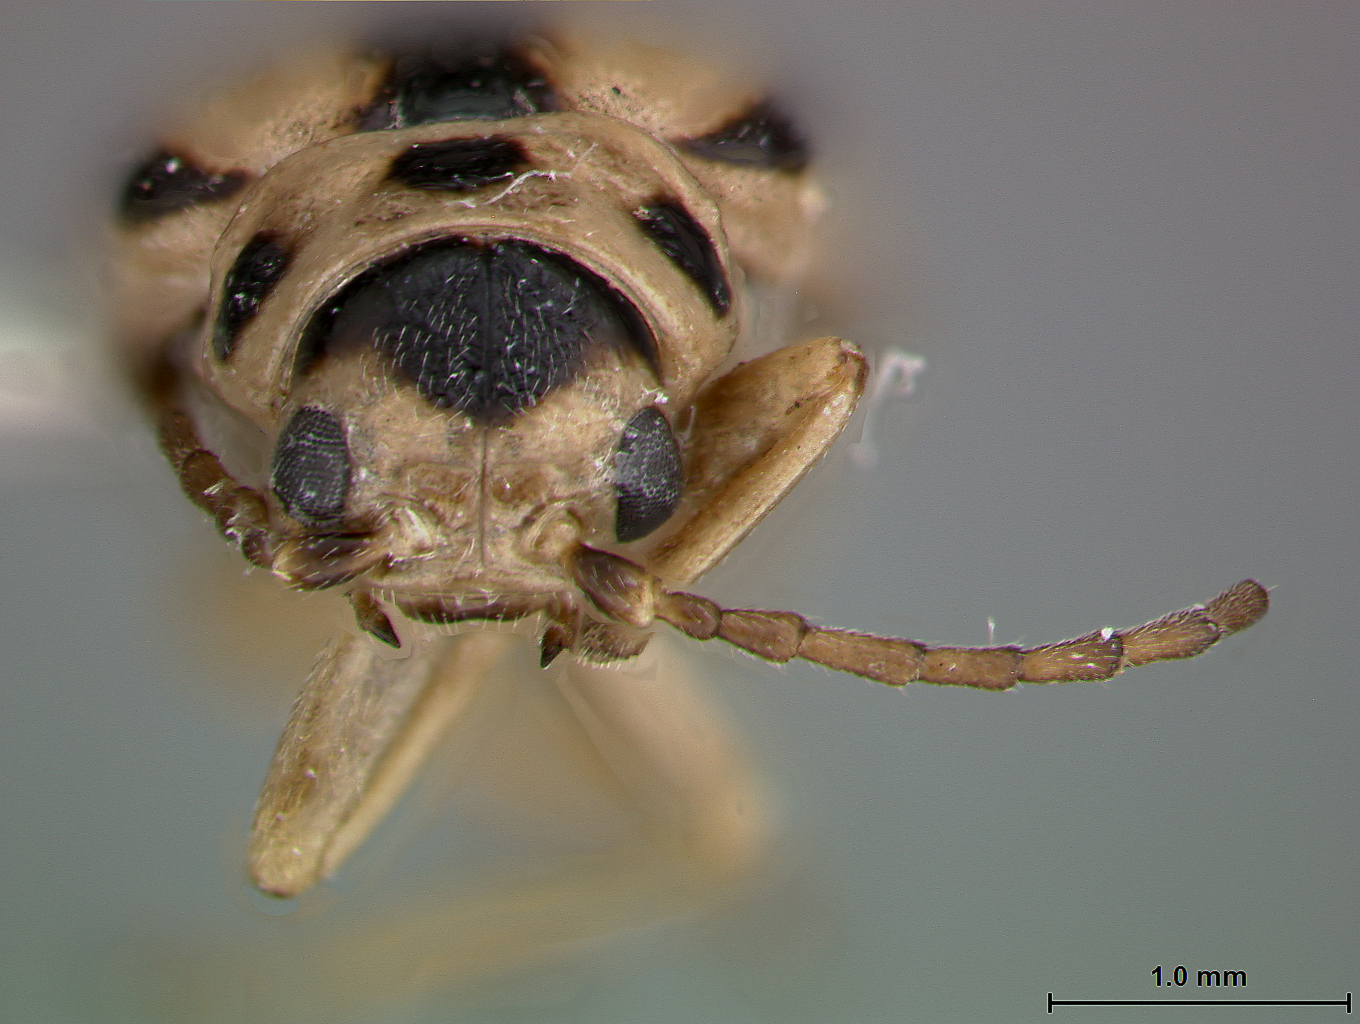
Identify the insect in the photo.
Trirhabda gurneyi
